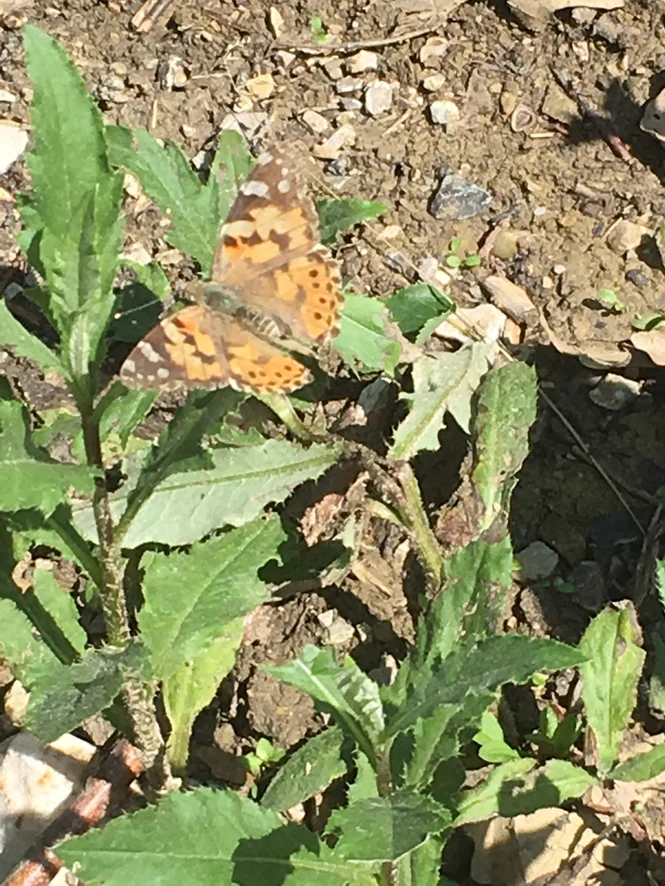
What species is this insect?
Vanessa cardui
